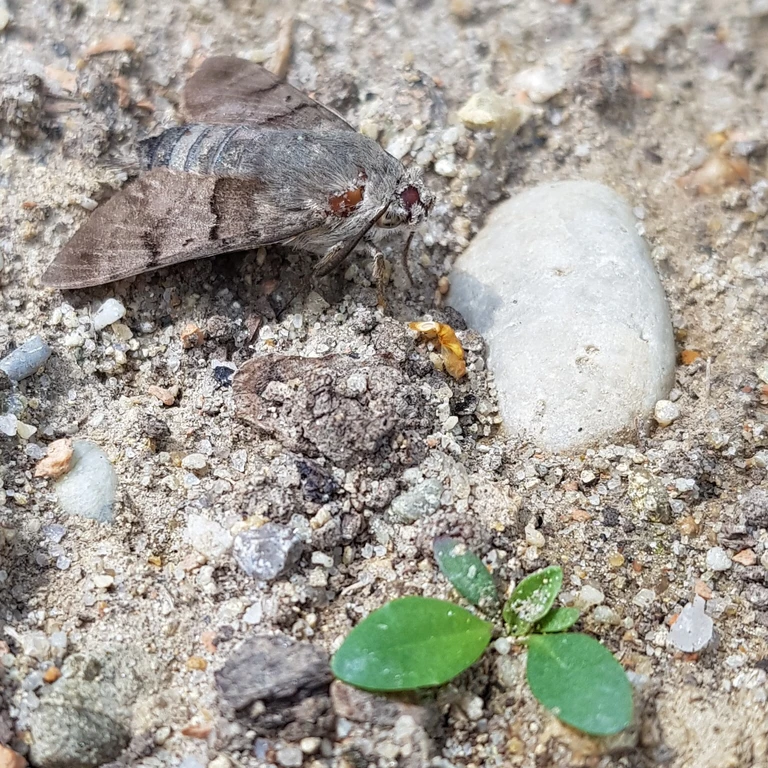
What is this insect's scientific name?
Macroglossum stellatarum
